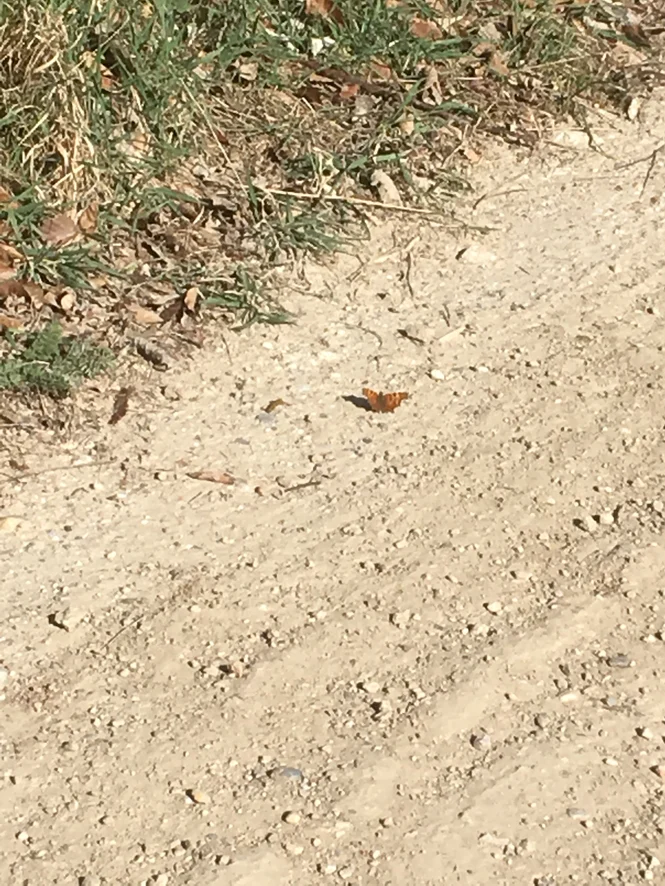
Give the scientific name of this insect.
Polygonia c-album
